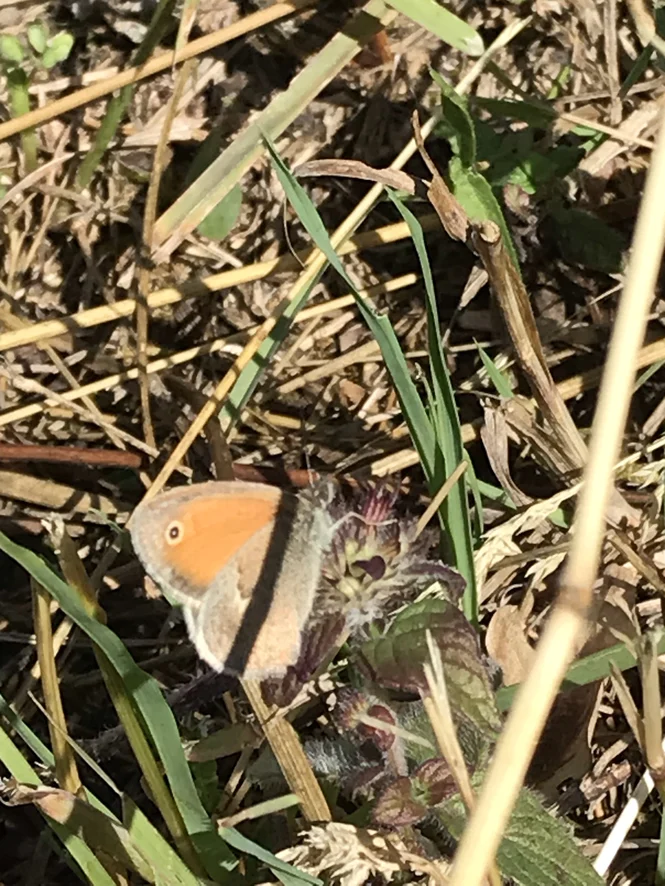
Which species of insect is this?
Coenonympha pamphilus
